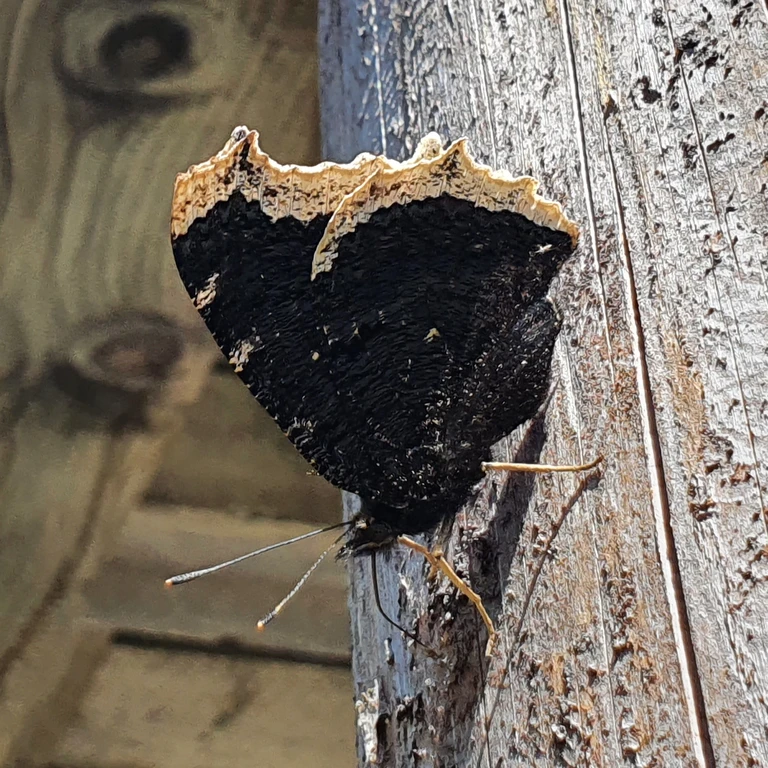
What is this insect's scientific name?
Nymphalis antiopa
